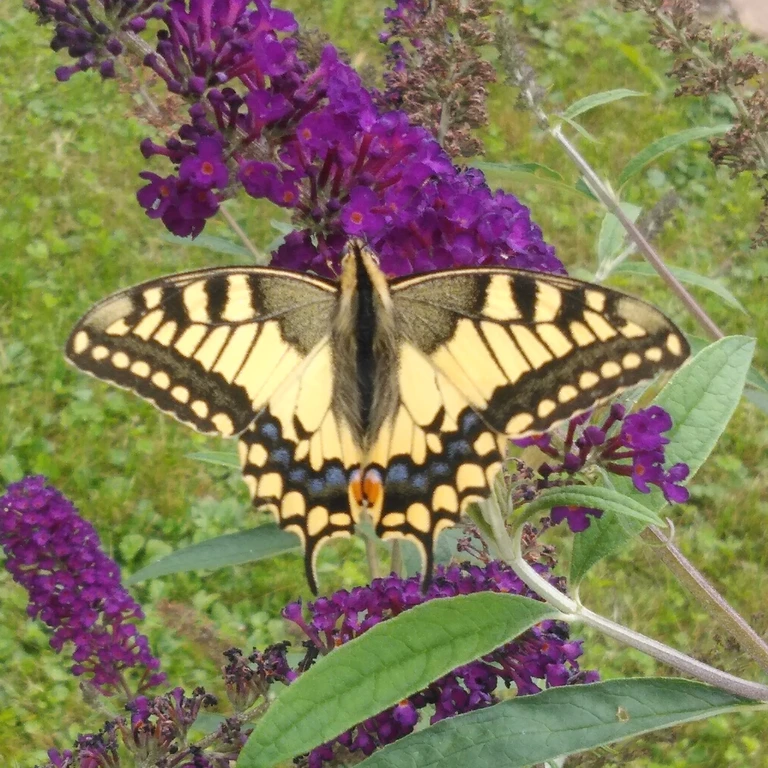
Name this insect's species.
Papilio machaon
